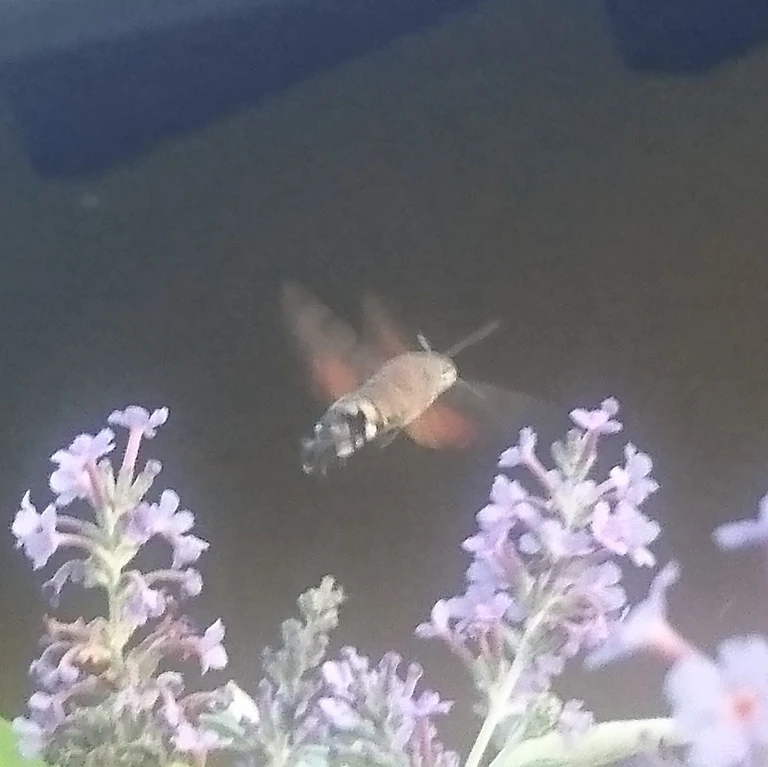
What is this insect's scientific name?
Macroglossum stellatarum
